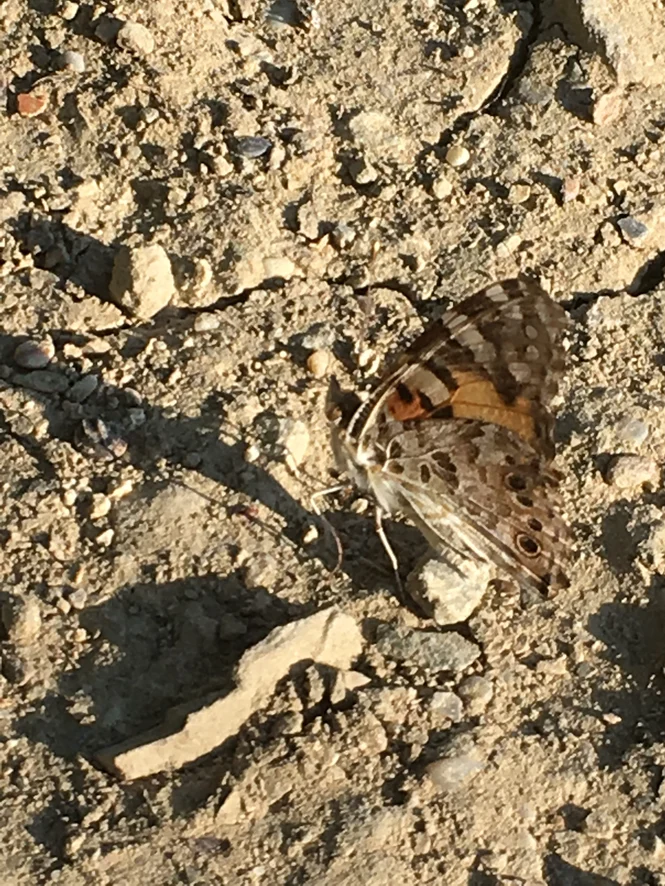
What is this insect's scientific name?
Vanessa cardui
